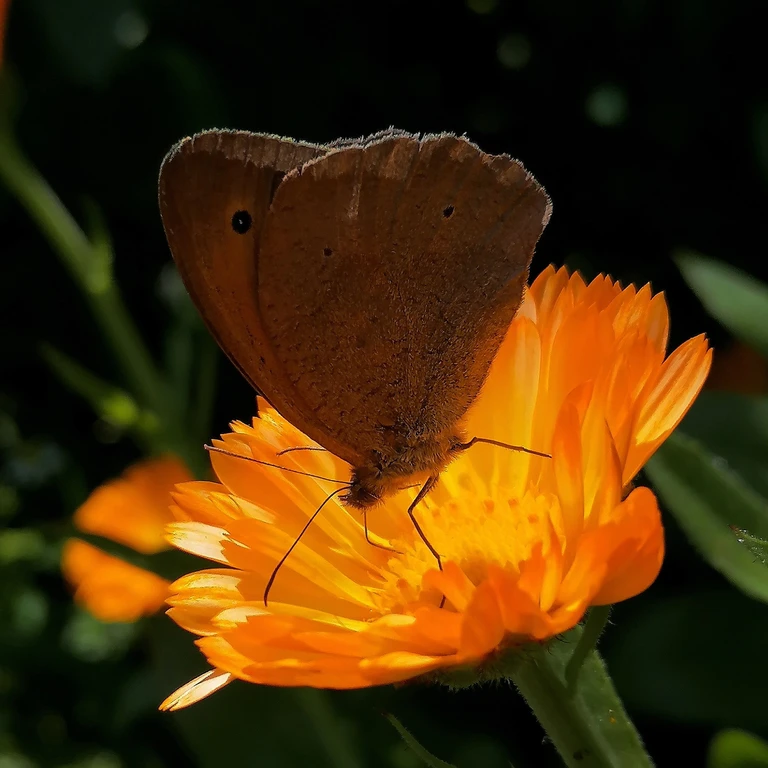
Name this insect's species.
Maniola jurtina
